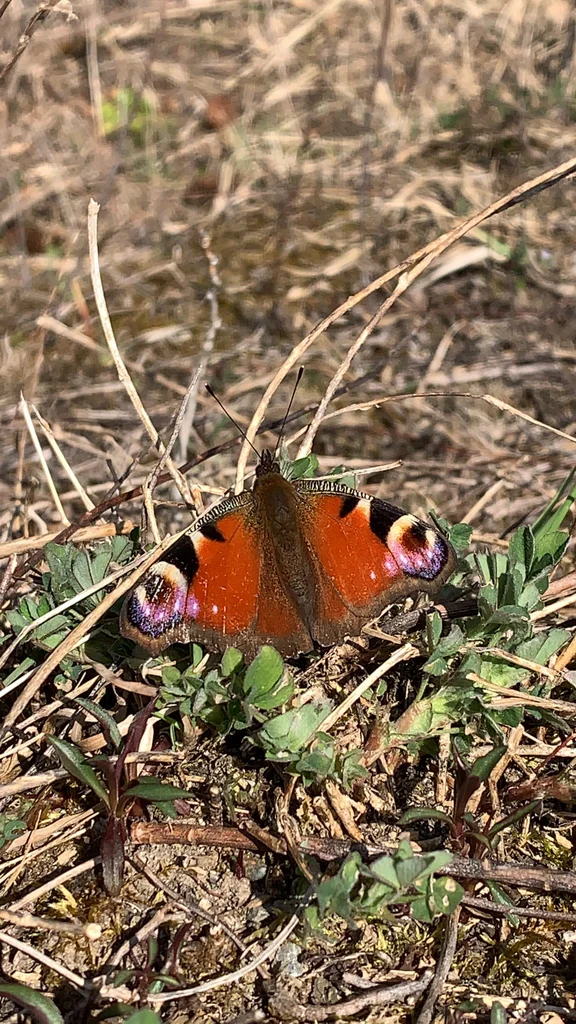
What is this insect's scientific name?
Aglais io
